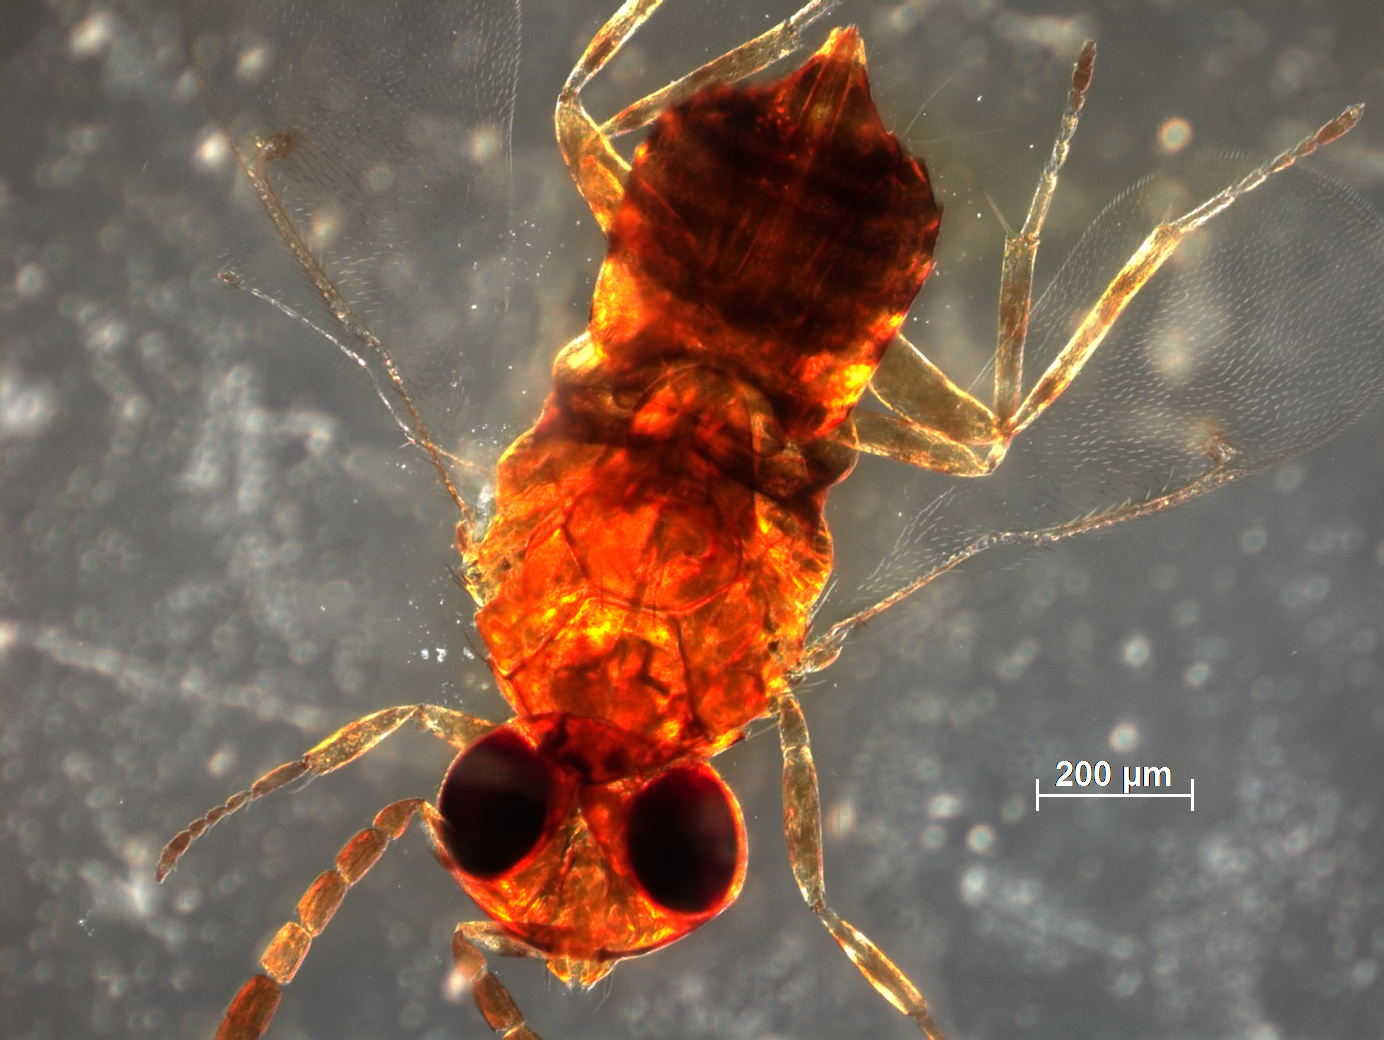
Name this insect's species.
Coccophagus lepidus
